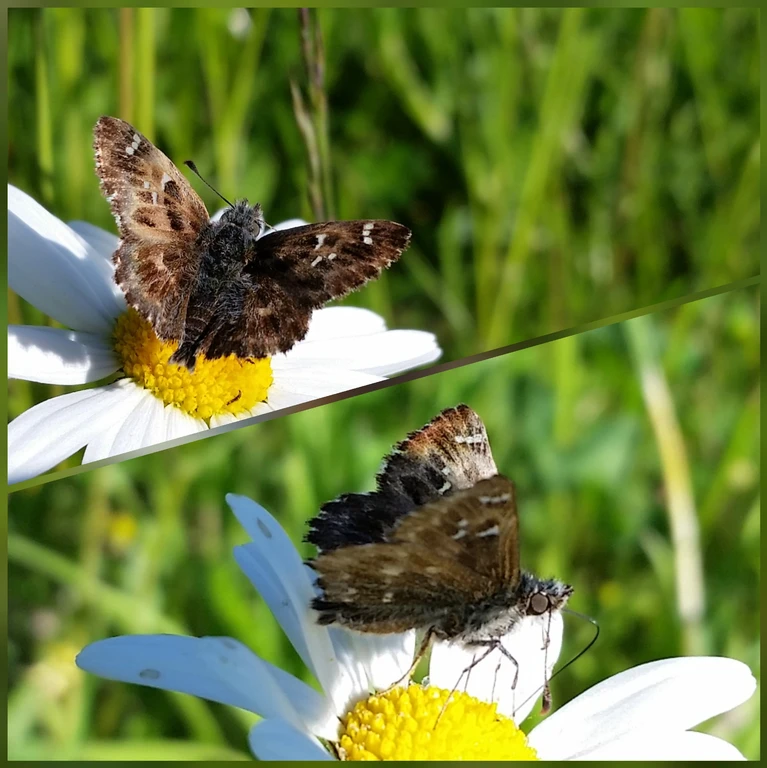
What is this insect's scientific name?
Carcharodus alceae
